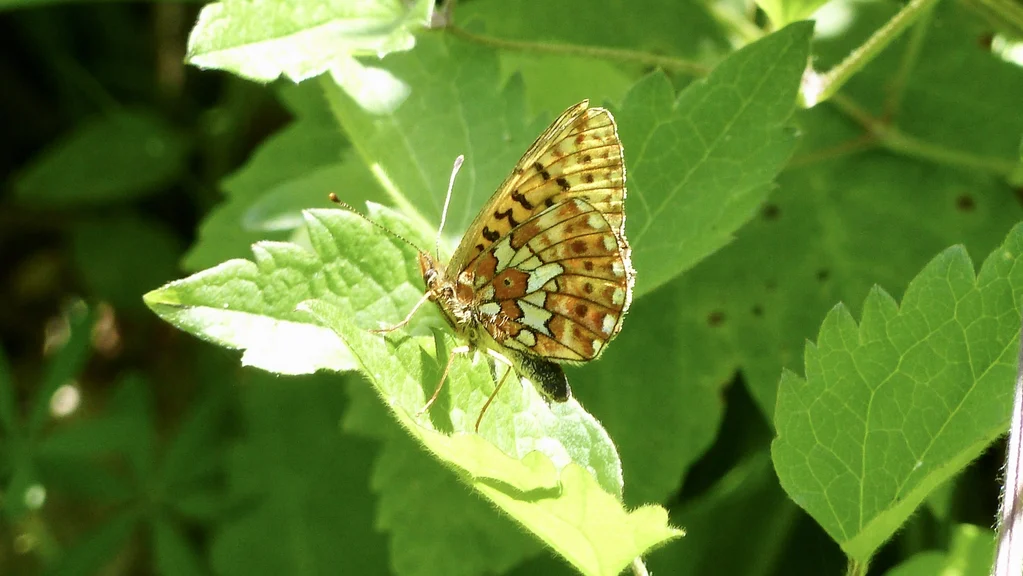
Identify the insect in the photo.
Boloria euphrosyne (also Clossiana euphrosyne)
